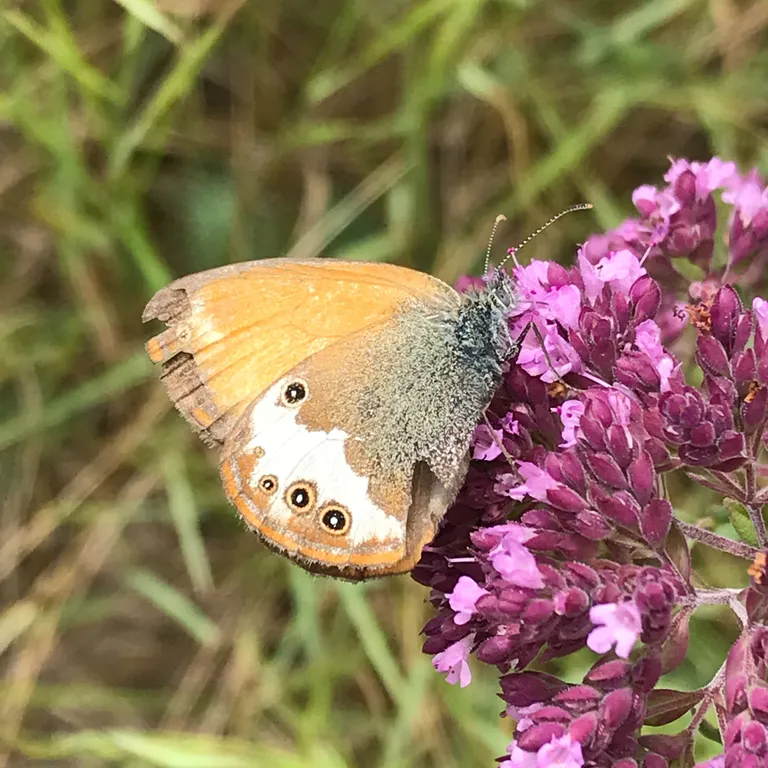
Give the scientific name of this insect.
Coenonympha arcania
